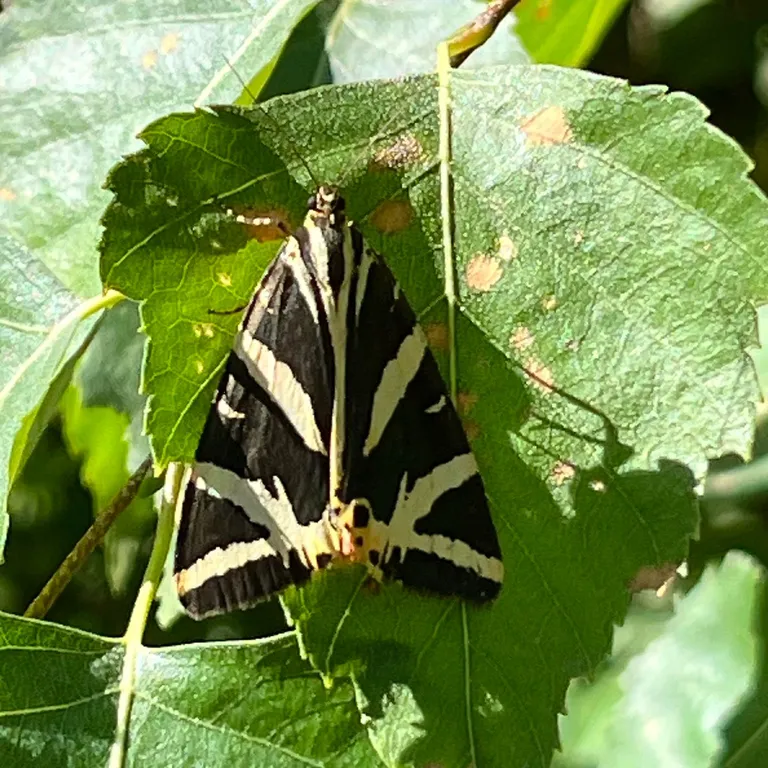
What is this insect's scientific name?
Euplagia quadripunctaria
